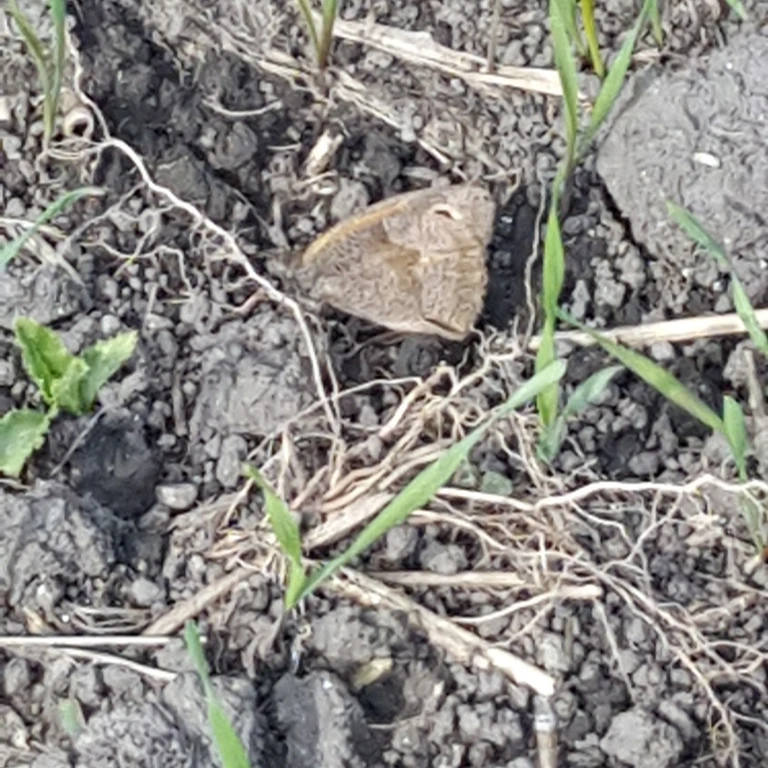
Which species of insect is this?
Maniola jurtina
